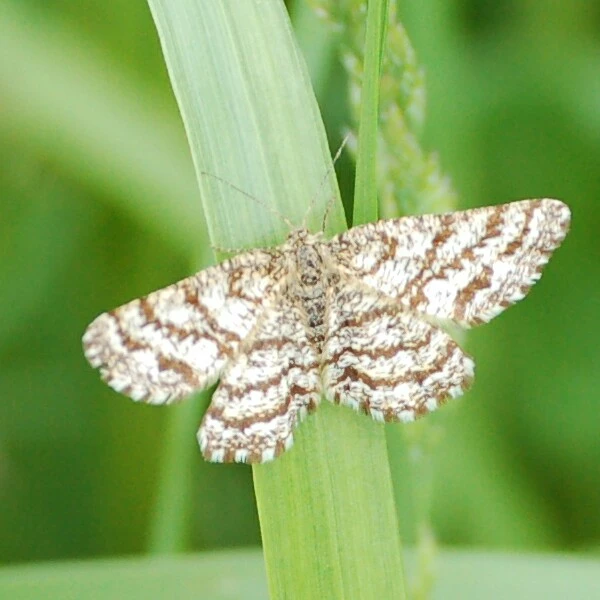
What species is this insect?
Ematurga atomaria
